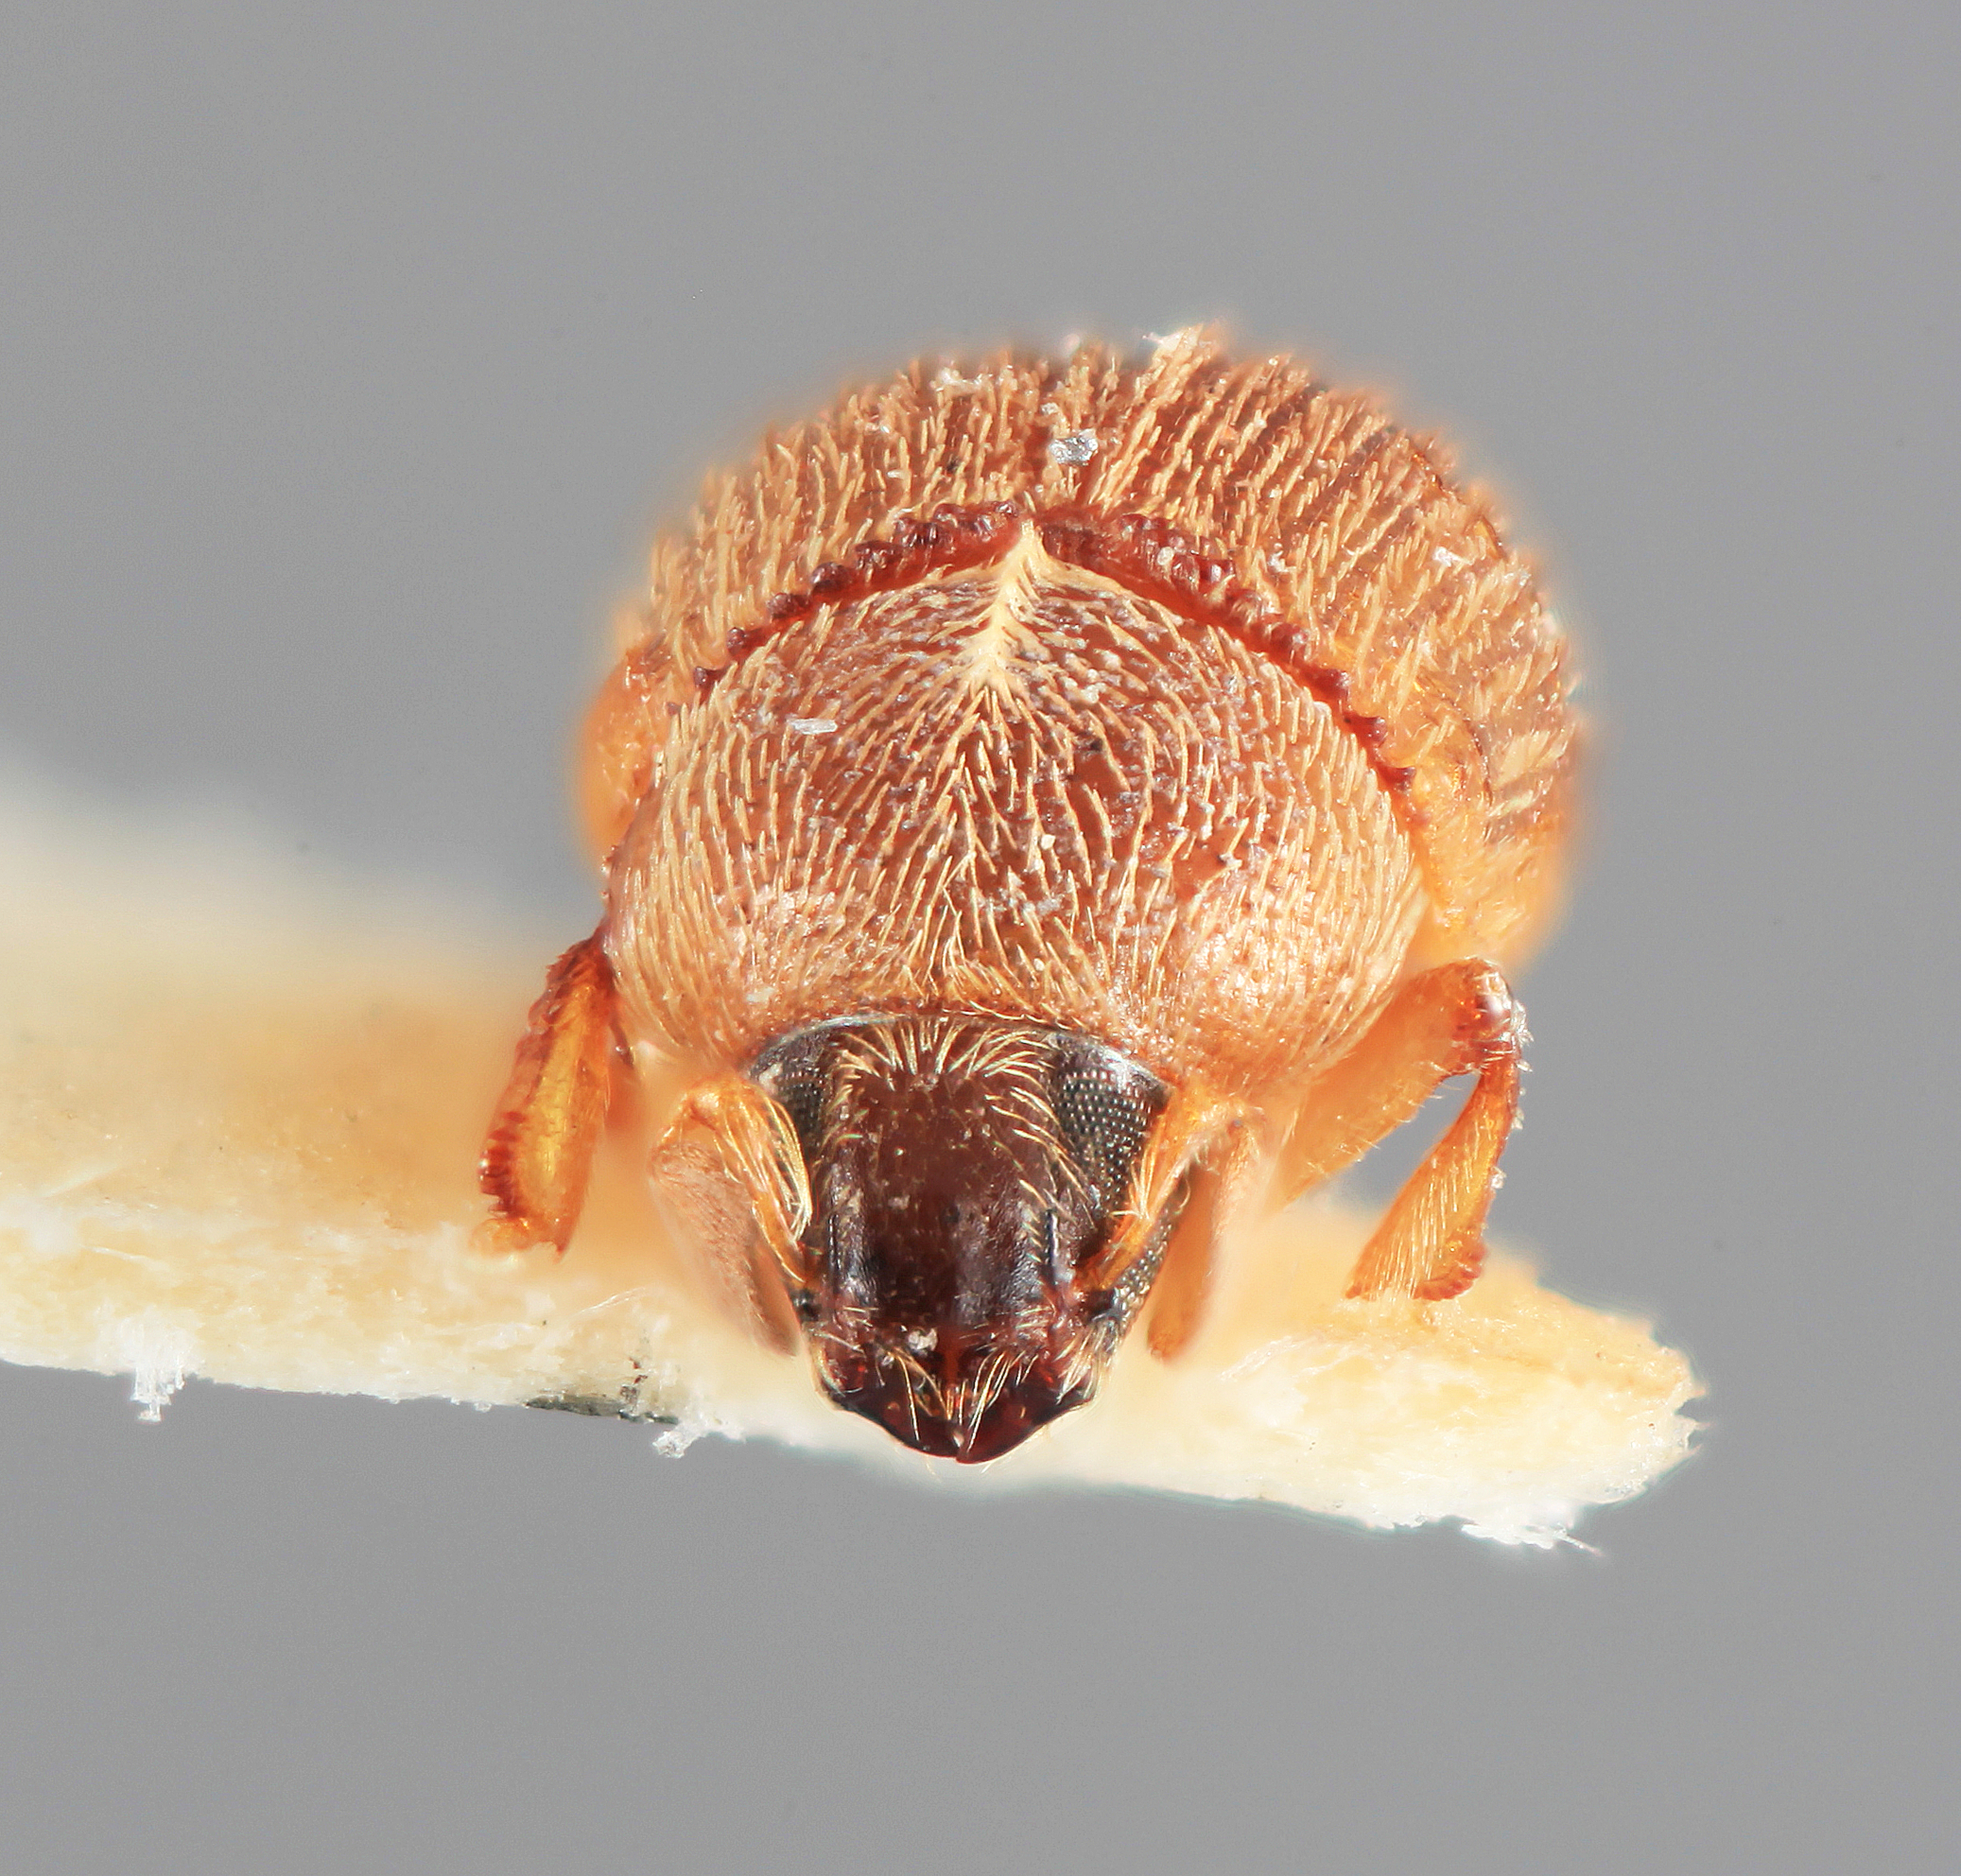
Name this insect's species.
Chramesus argentinae
